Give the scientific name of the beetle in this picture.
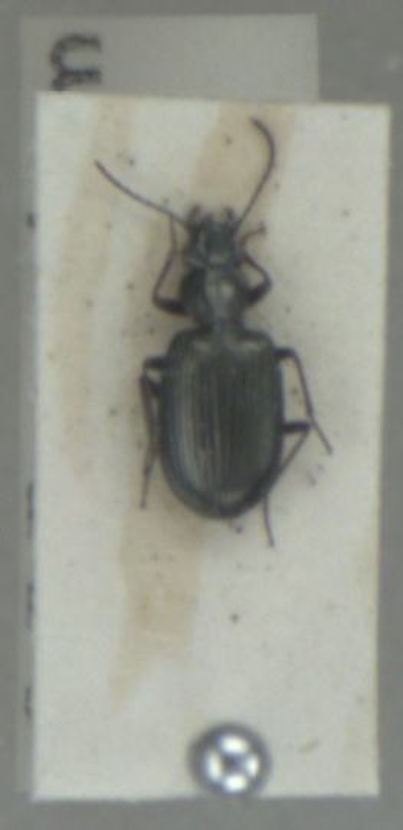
Bembidion punctulatum
